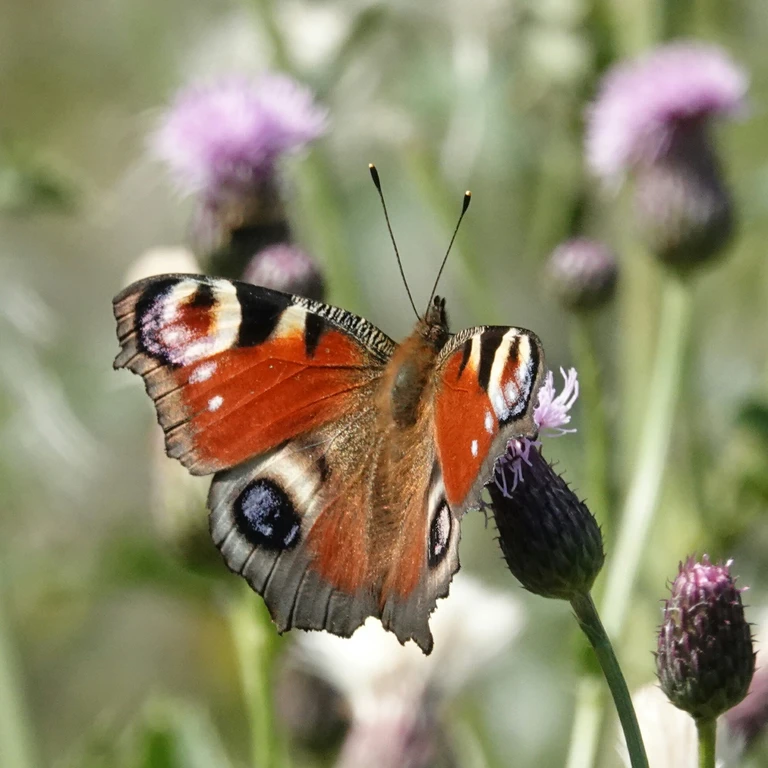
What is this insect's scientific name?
Aglais io
